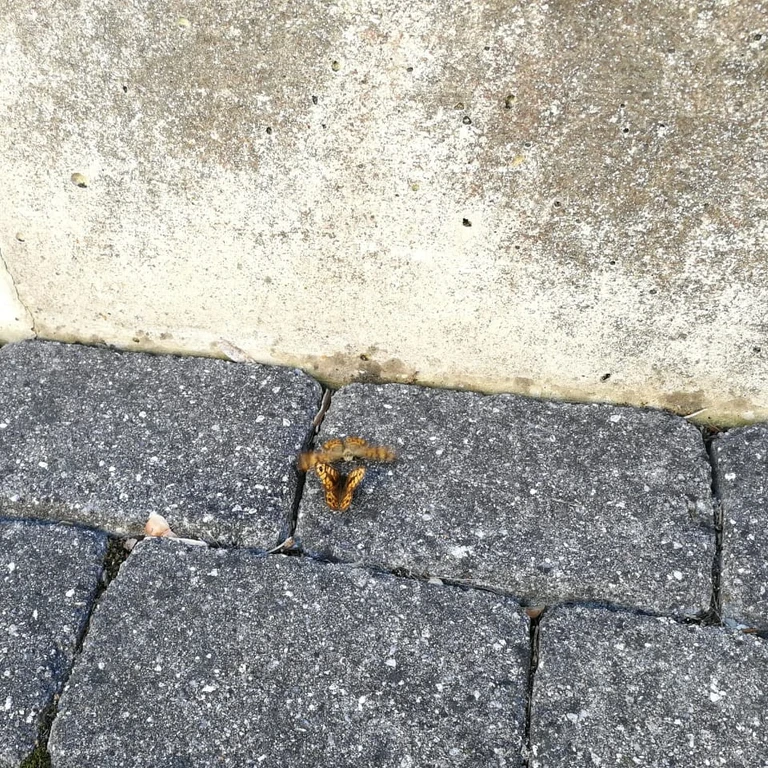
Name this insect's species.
Lasiommata megera (also Pararge megera)
